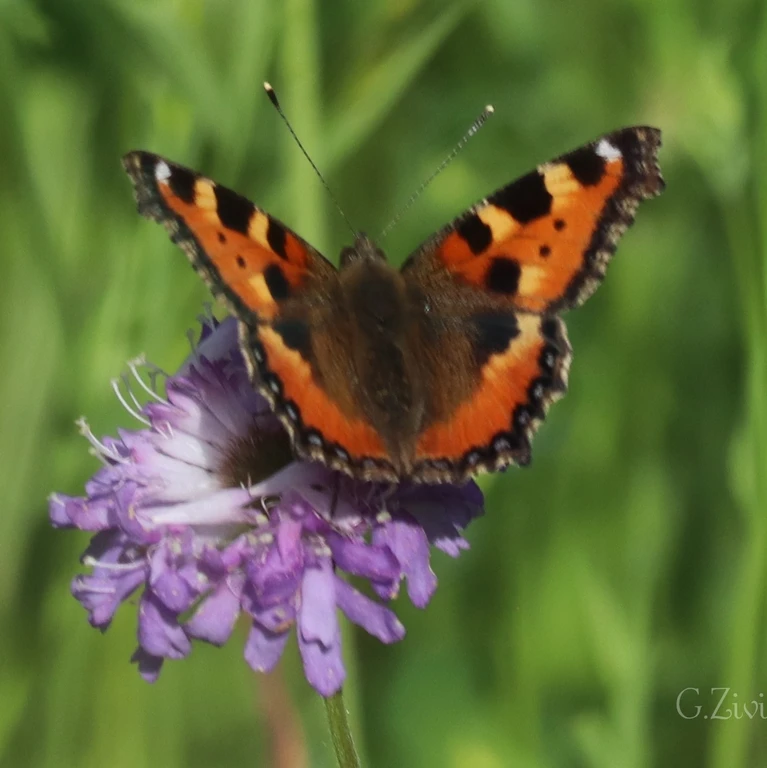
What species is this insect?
Aglais urticae
